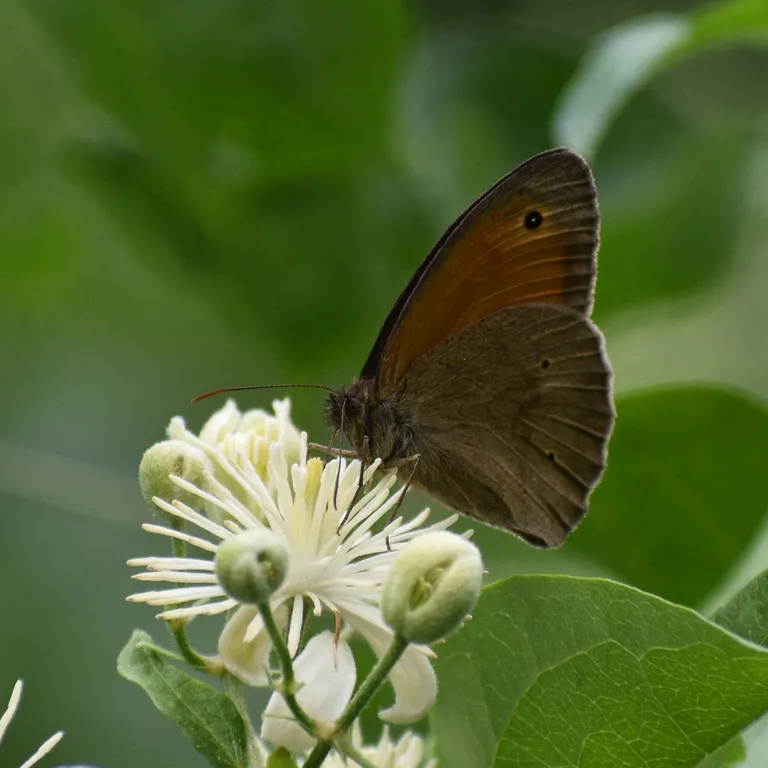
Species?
Maniola jurtina
